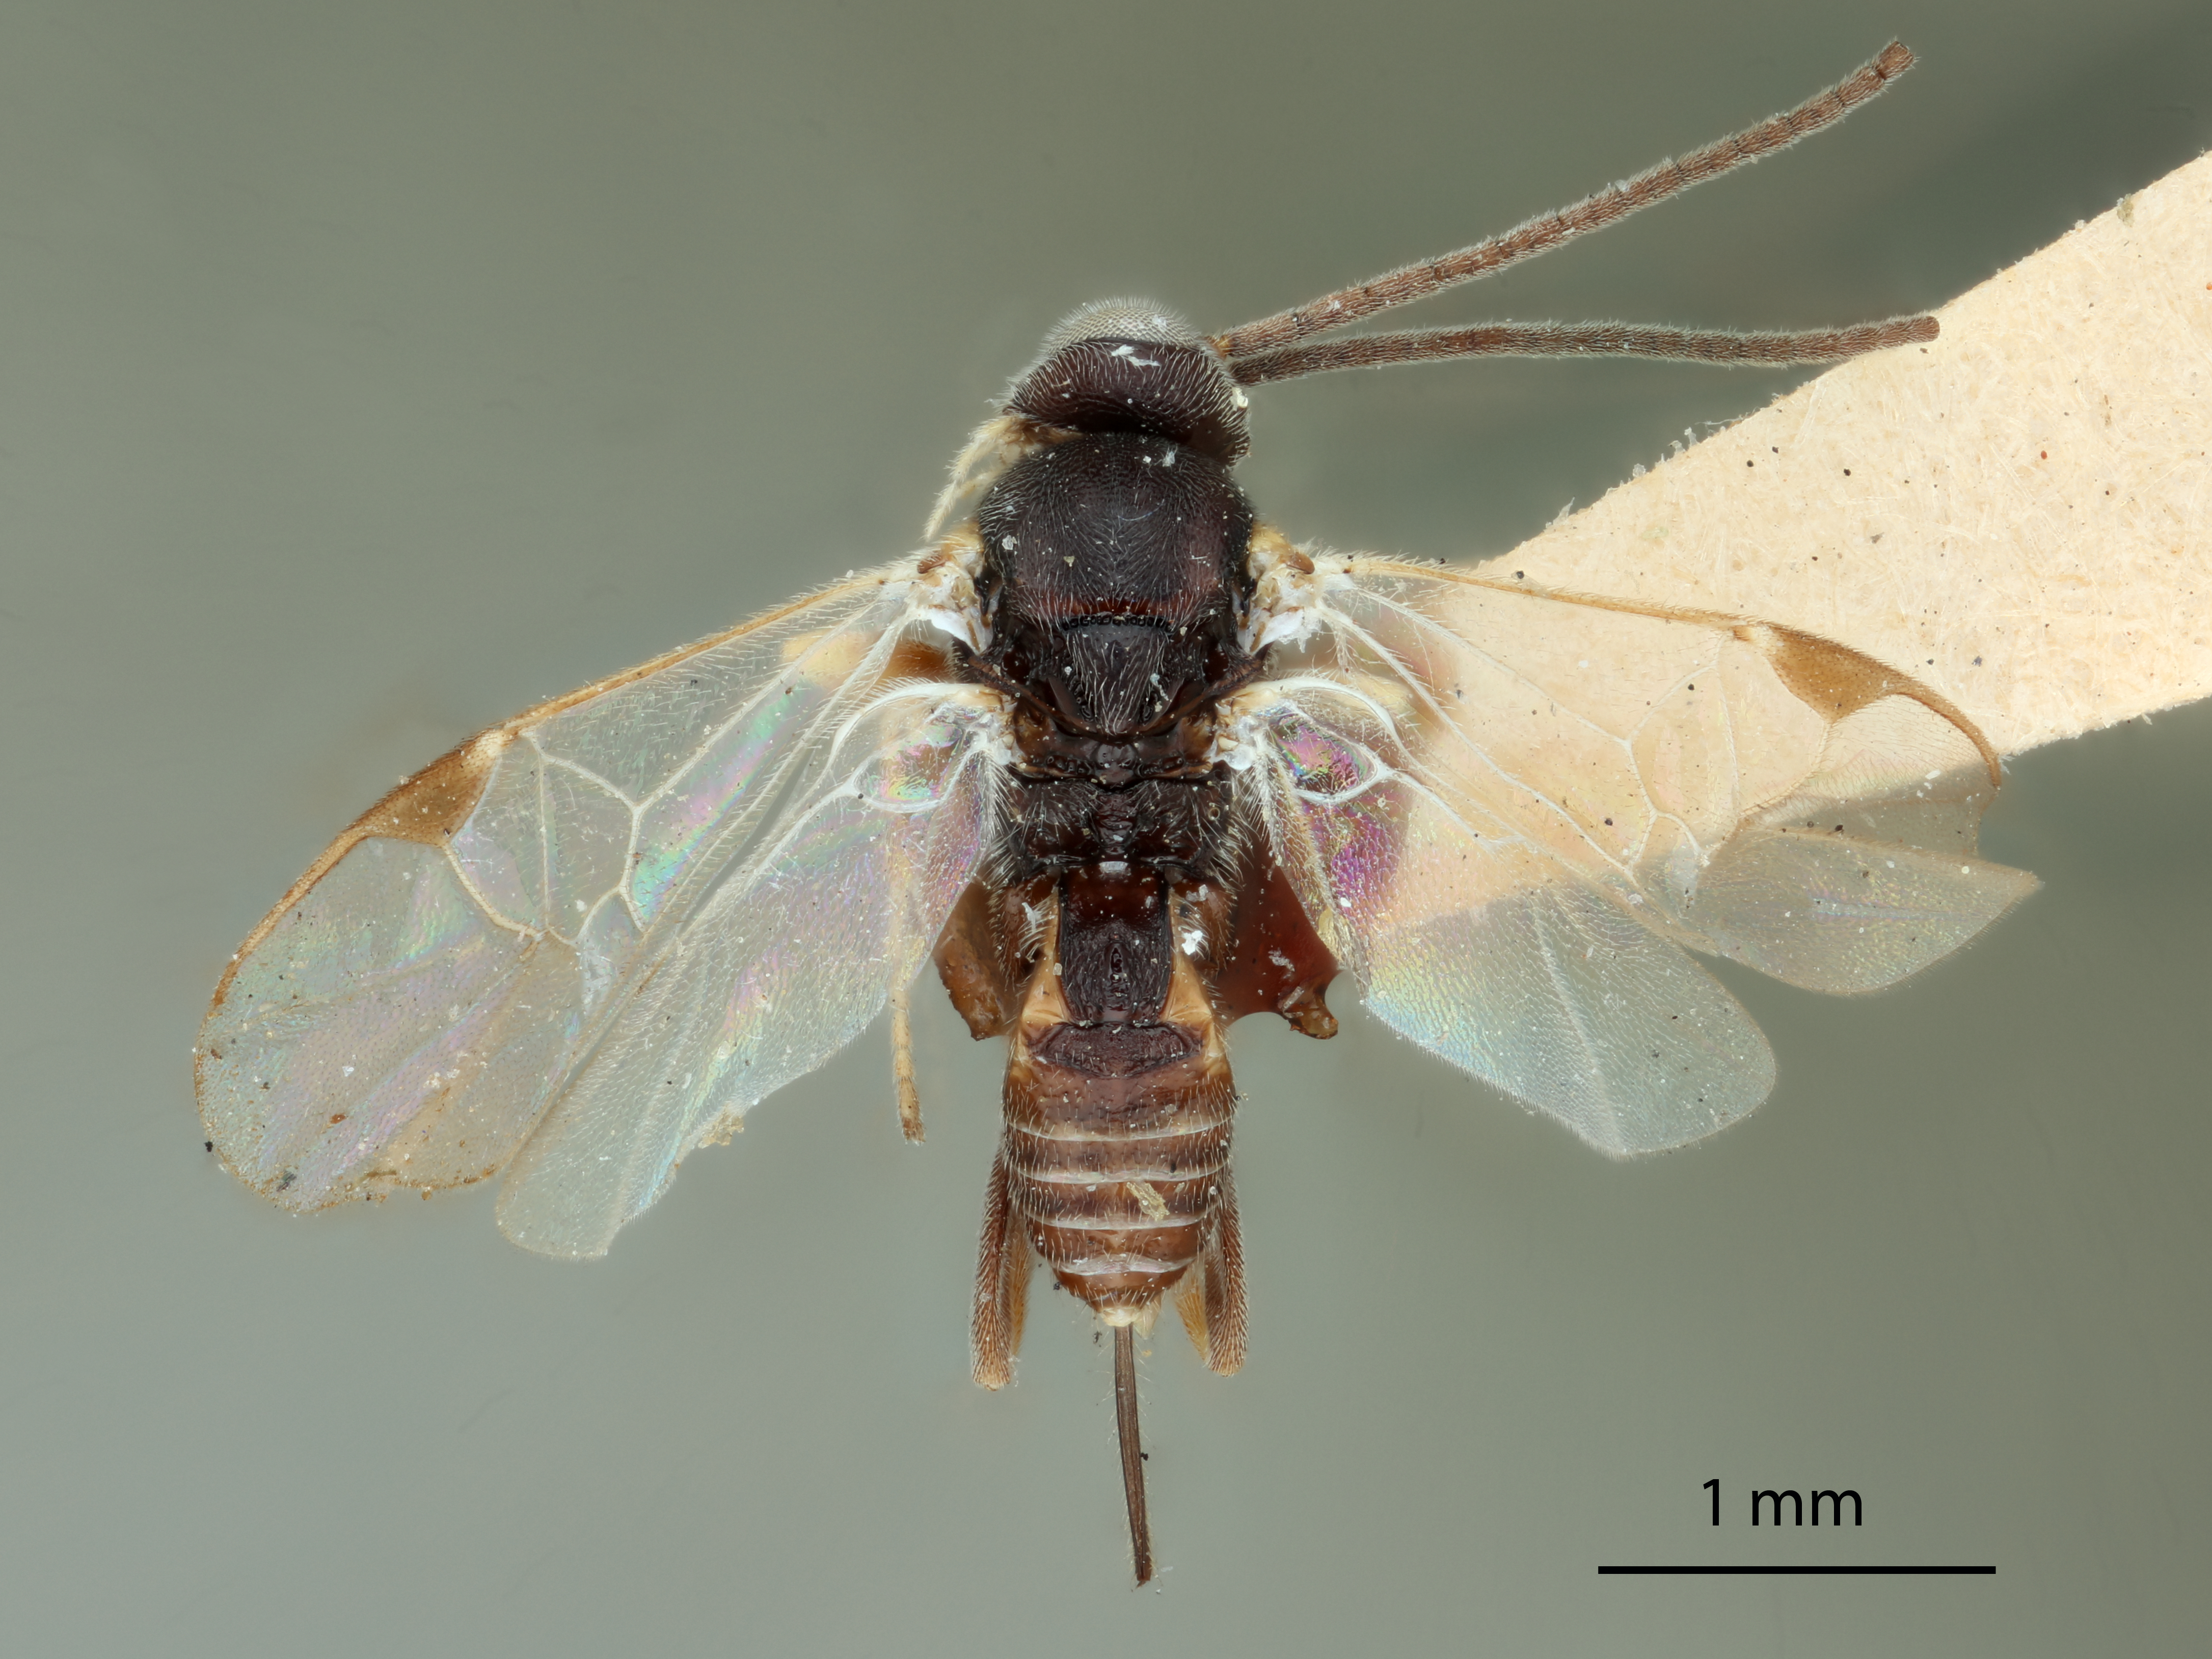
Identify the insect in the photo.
Apanteles canarsiae
